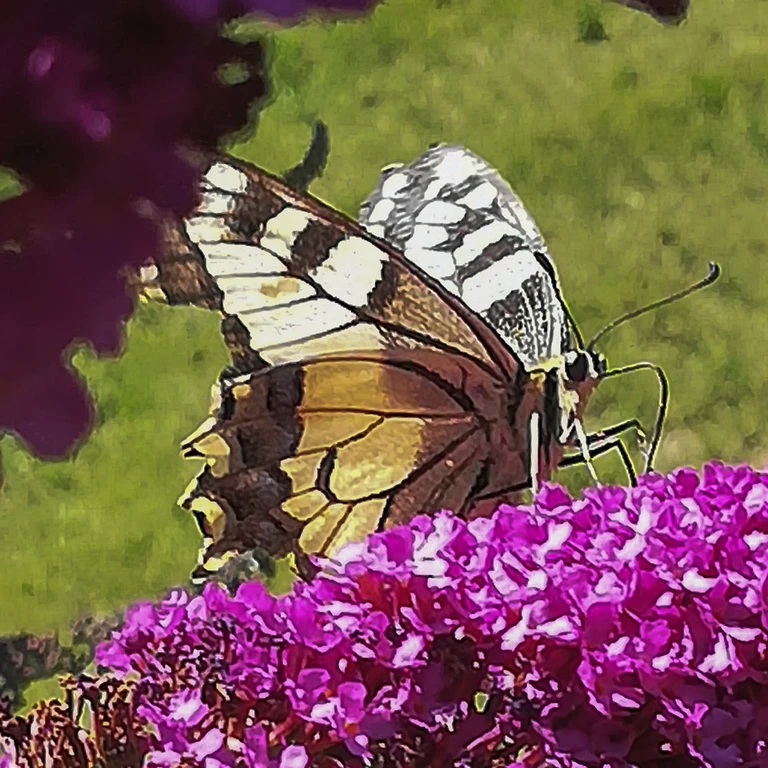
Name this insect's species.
Papilio machaon
